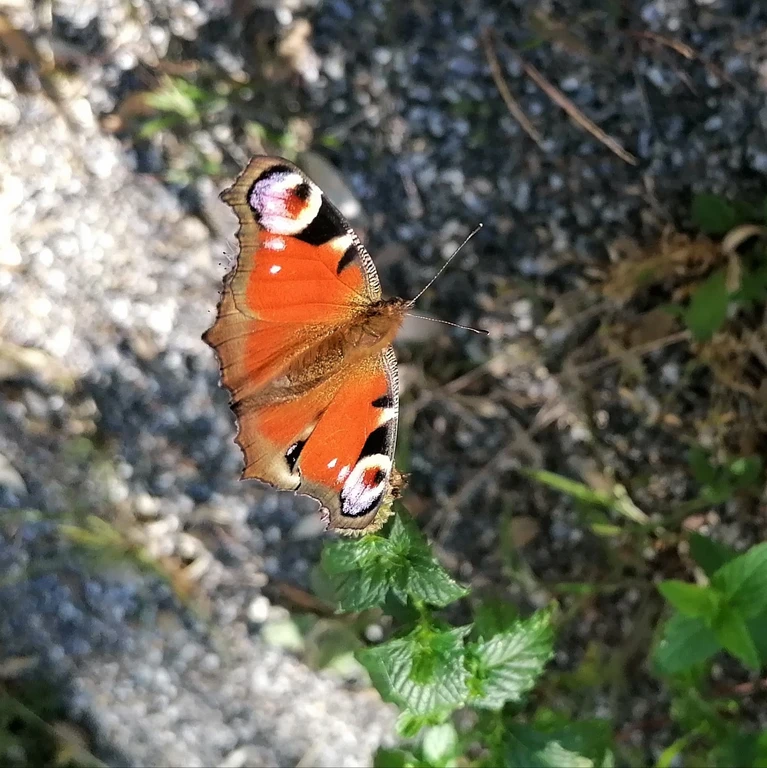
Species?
Aglais io
